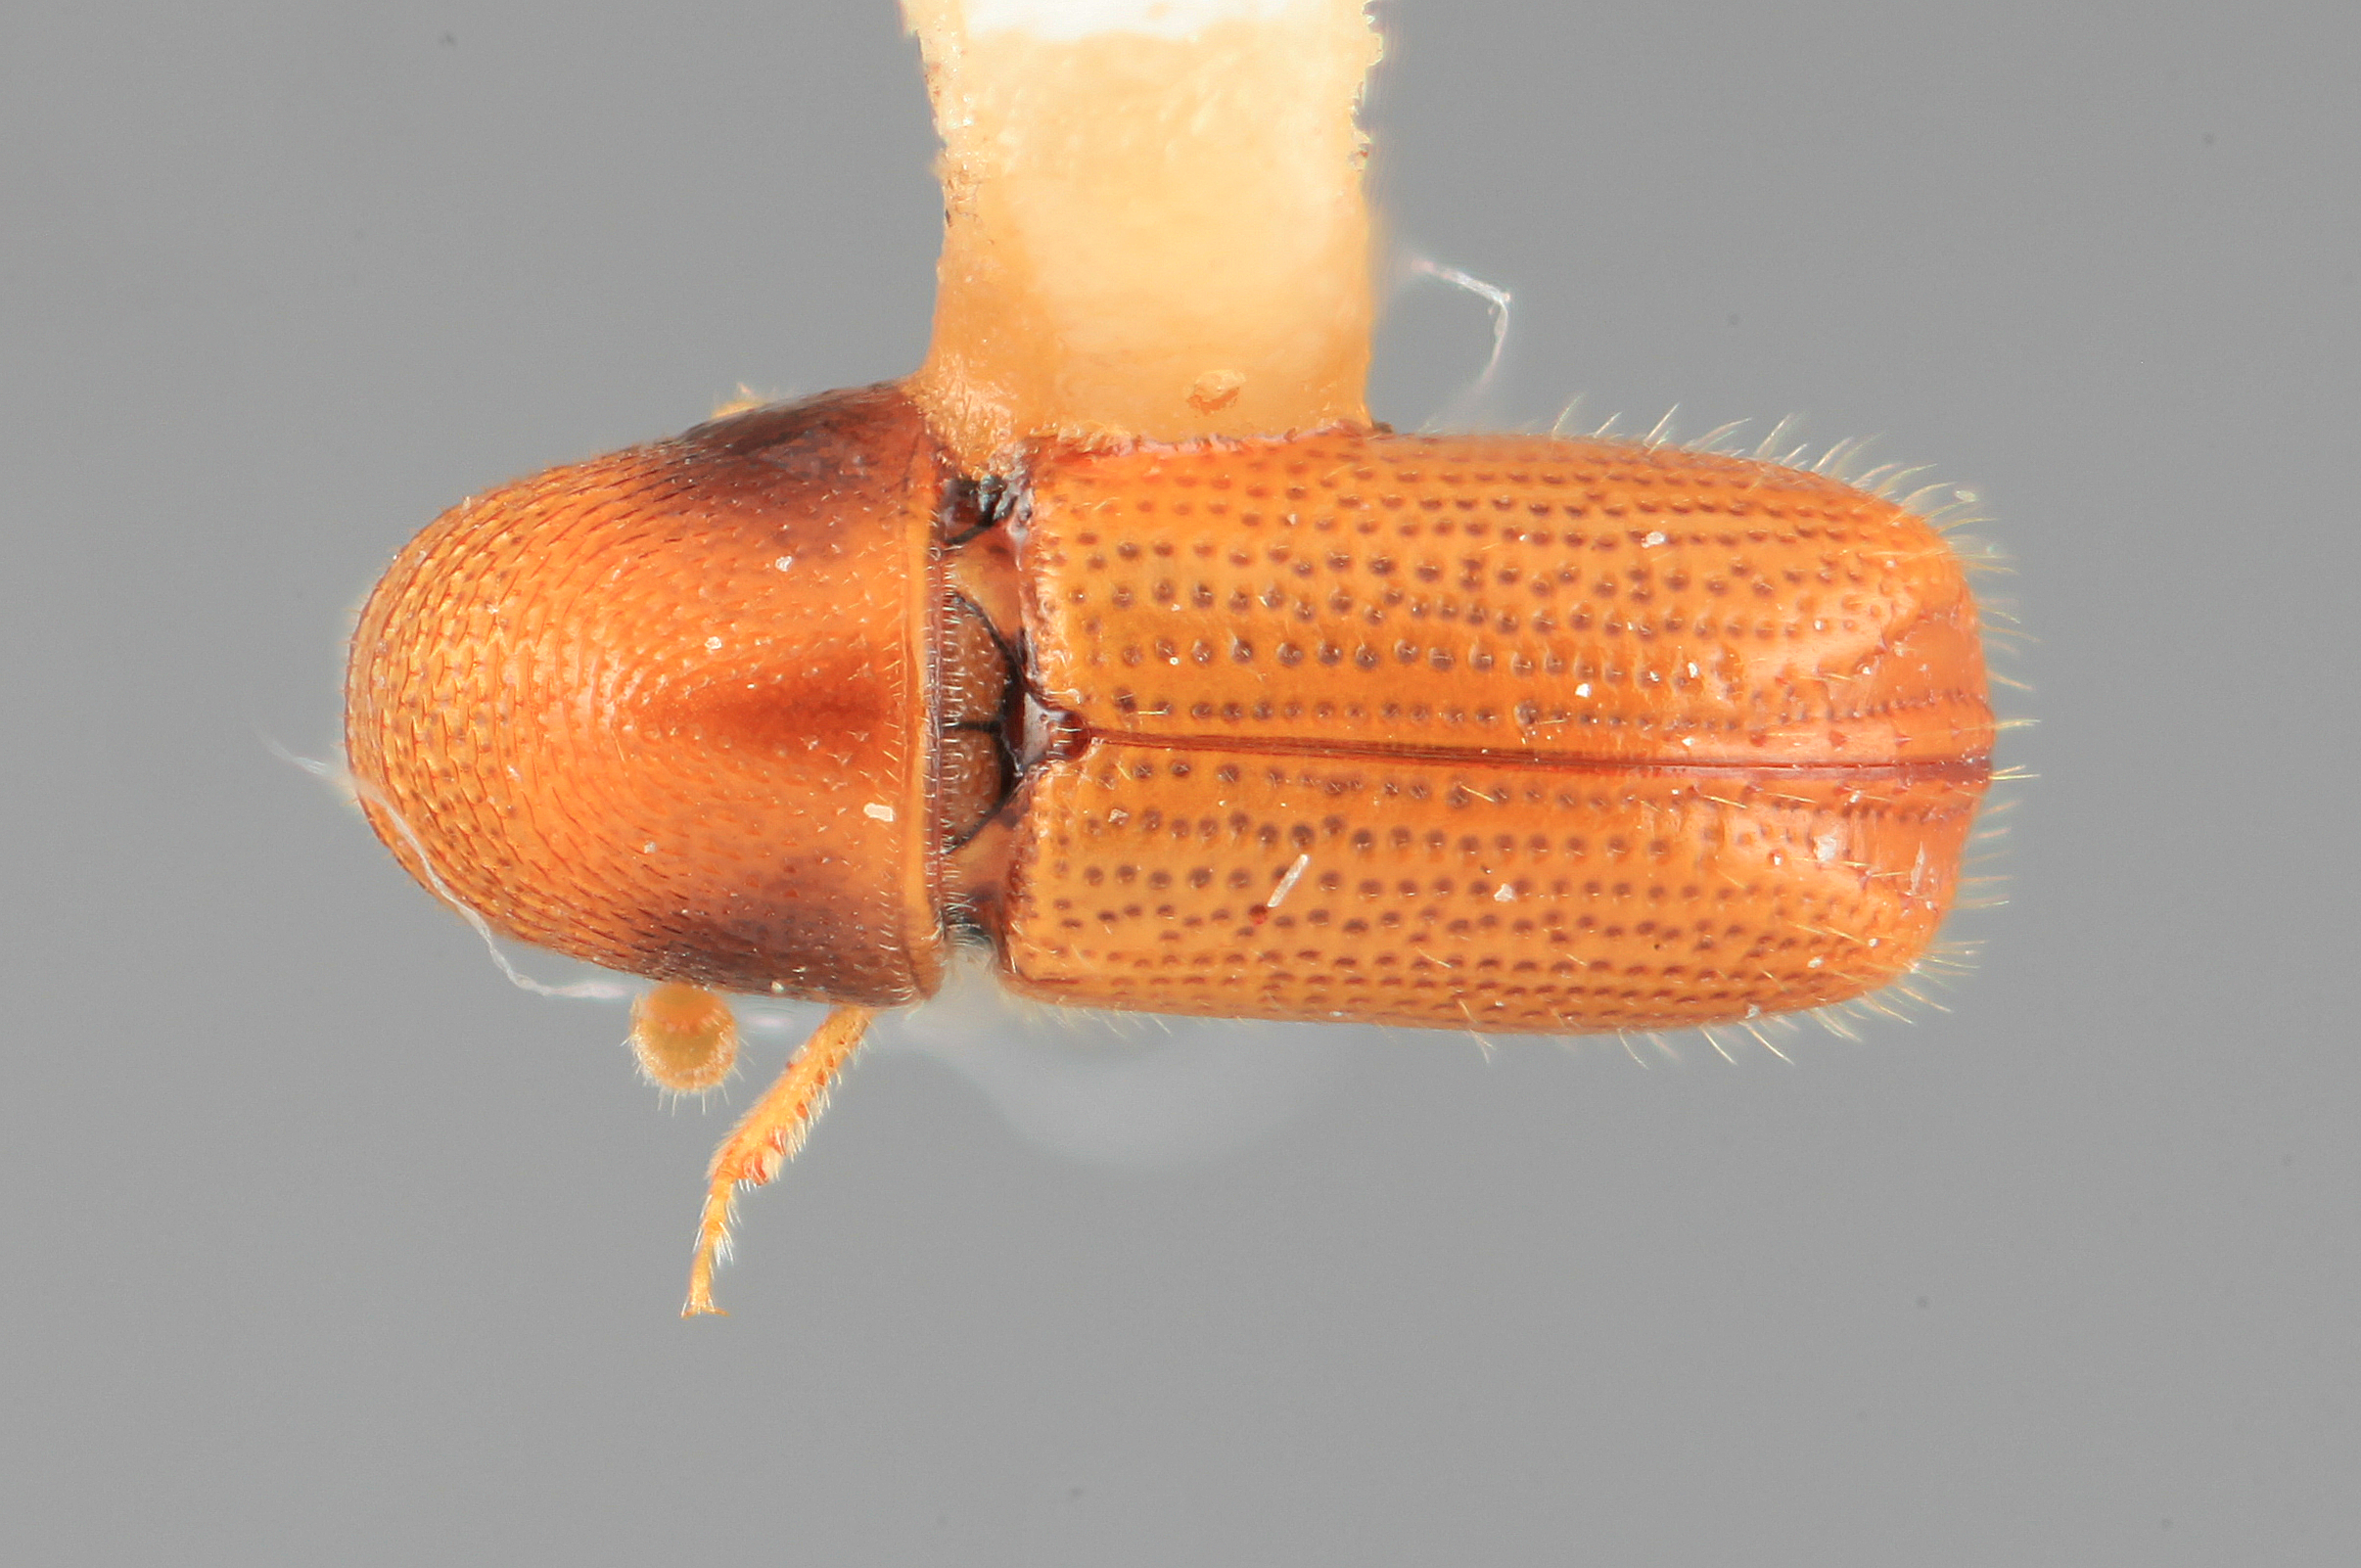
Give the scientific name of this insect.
Araptus refertus
